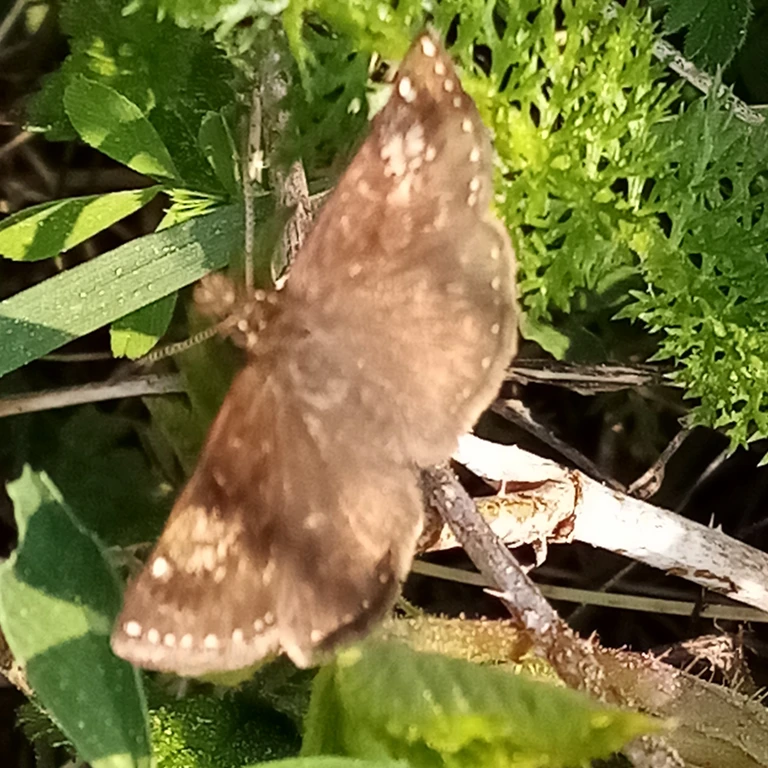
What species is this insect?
Erynnis tages
